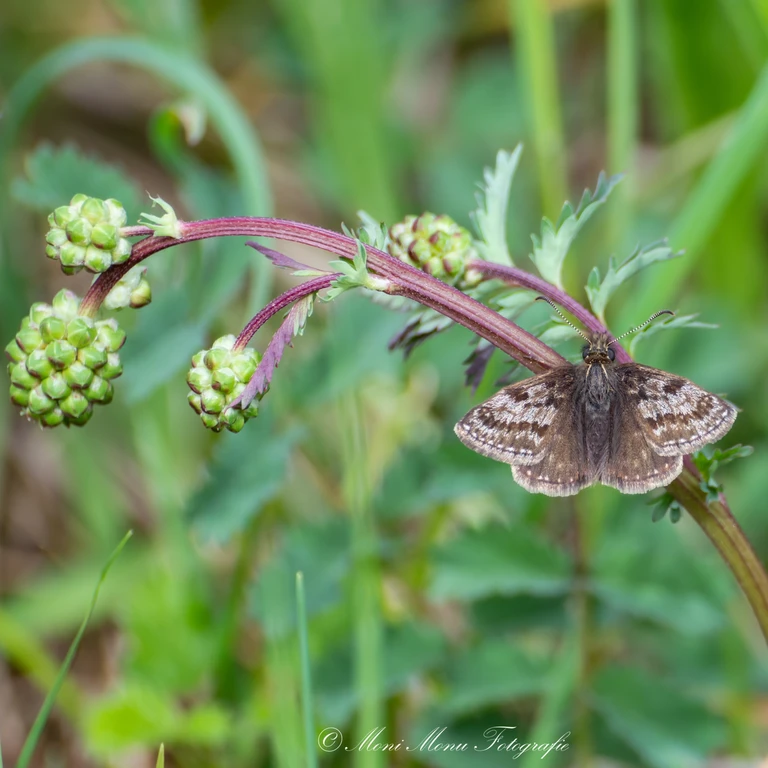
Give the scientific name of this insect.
Erynnis tages
